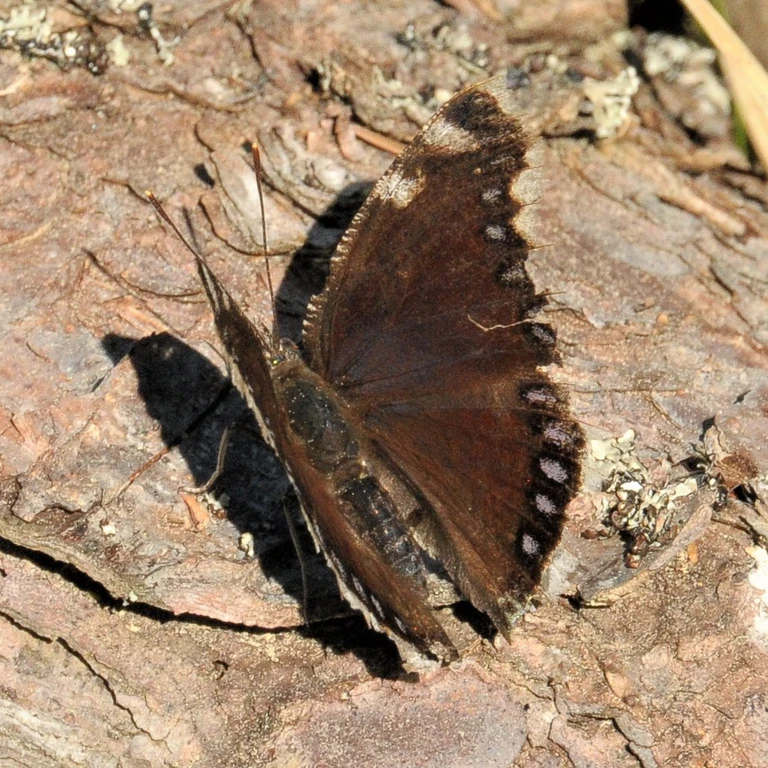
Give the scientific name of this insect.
Nymphalis antiopa
